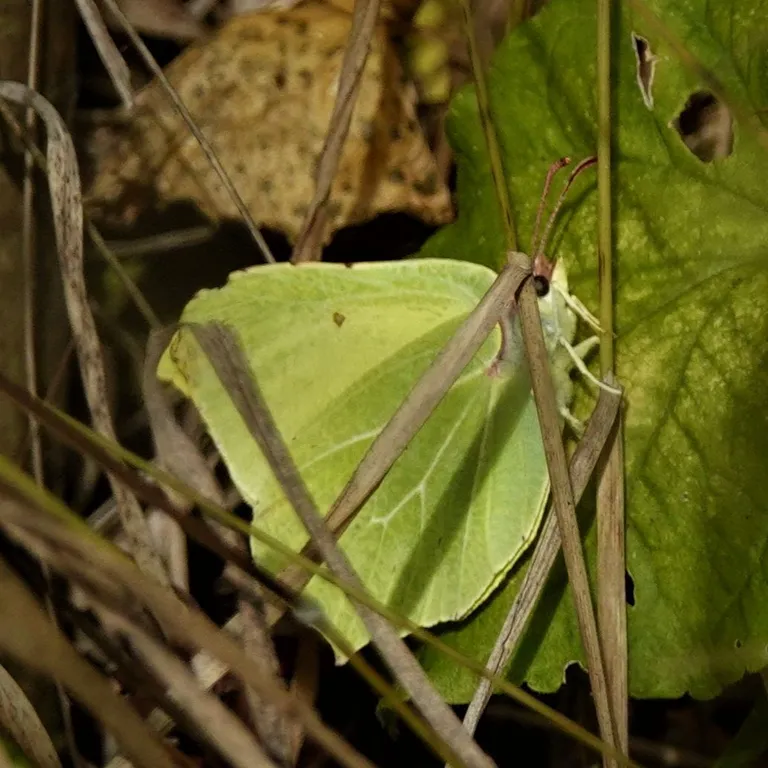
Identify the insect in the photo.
Gonepteryx rhamni
